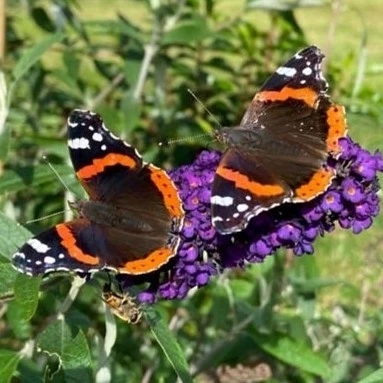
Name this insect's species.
Vanessa atalanta
